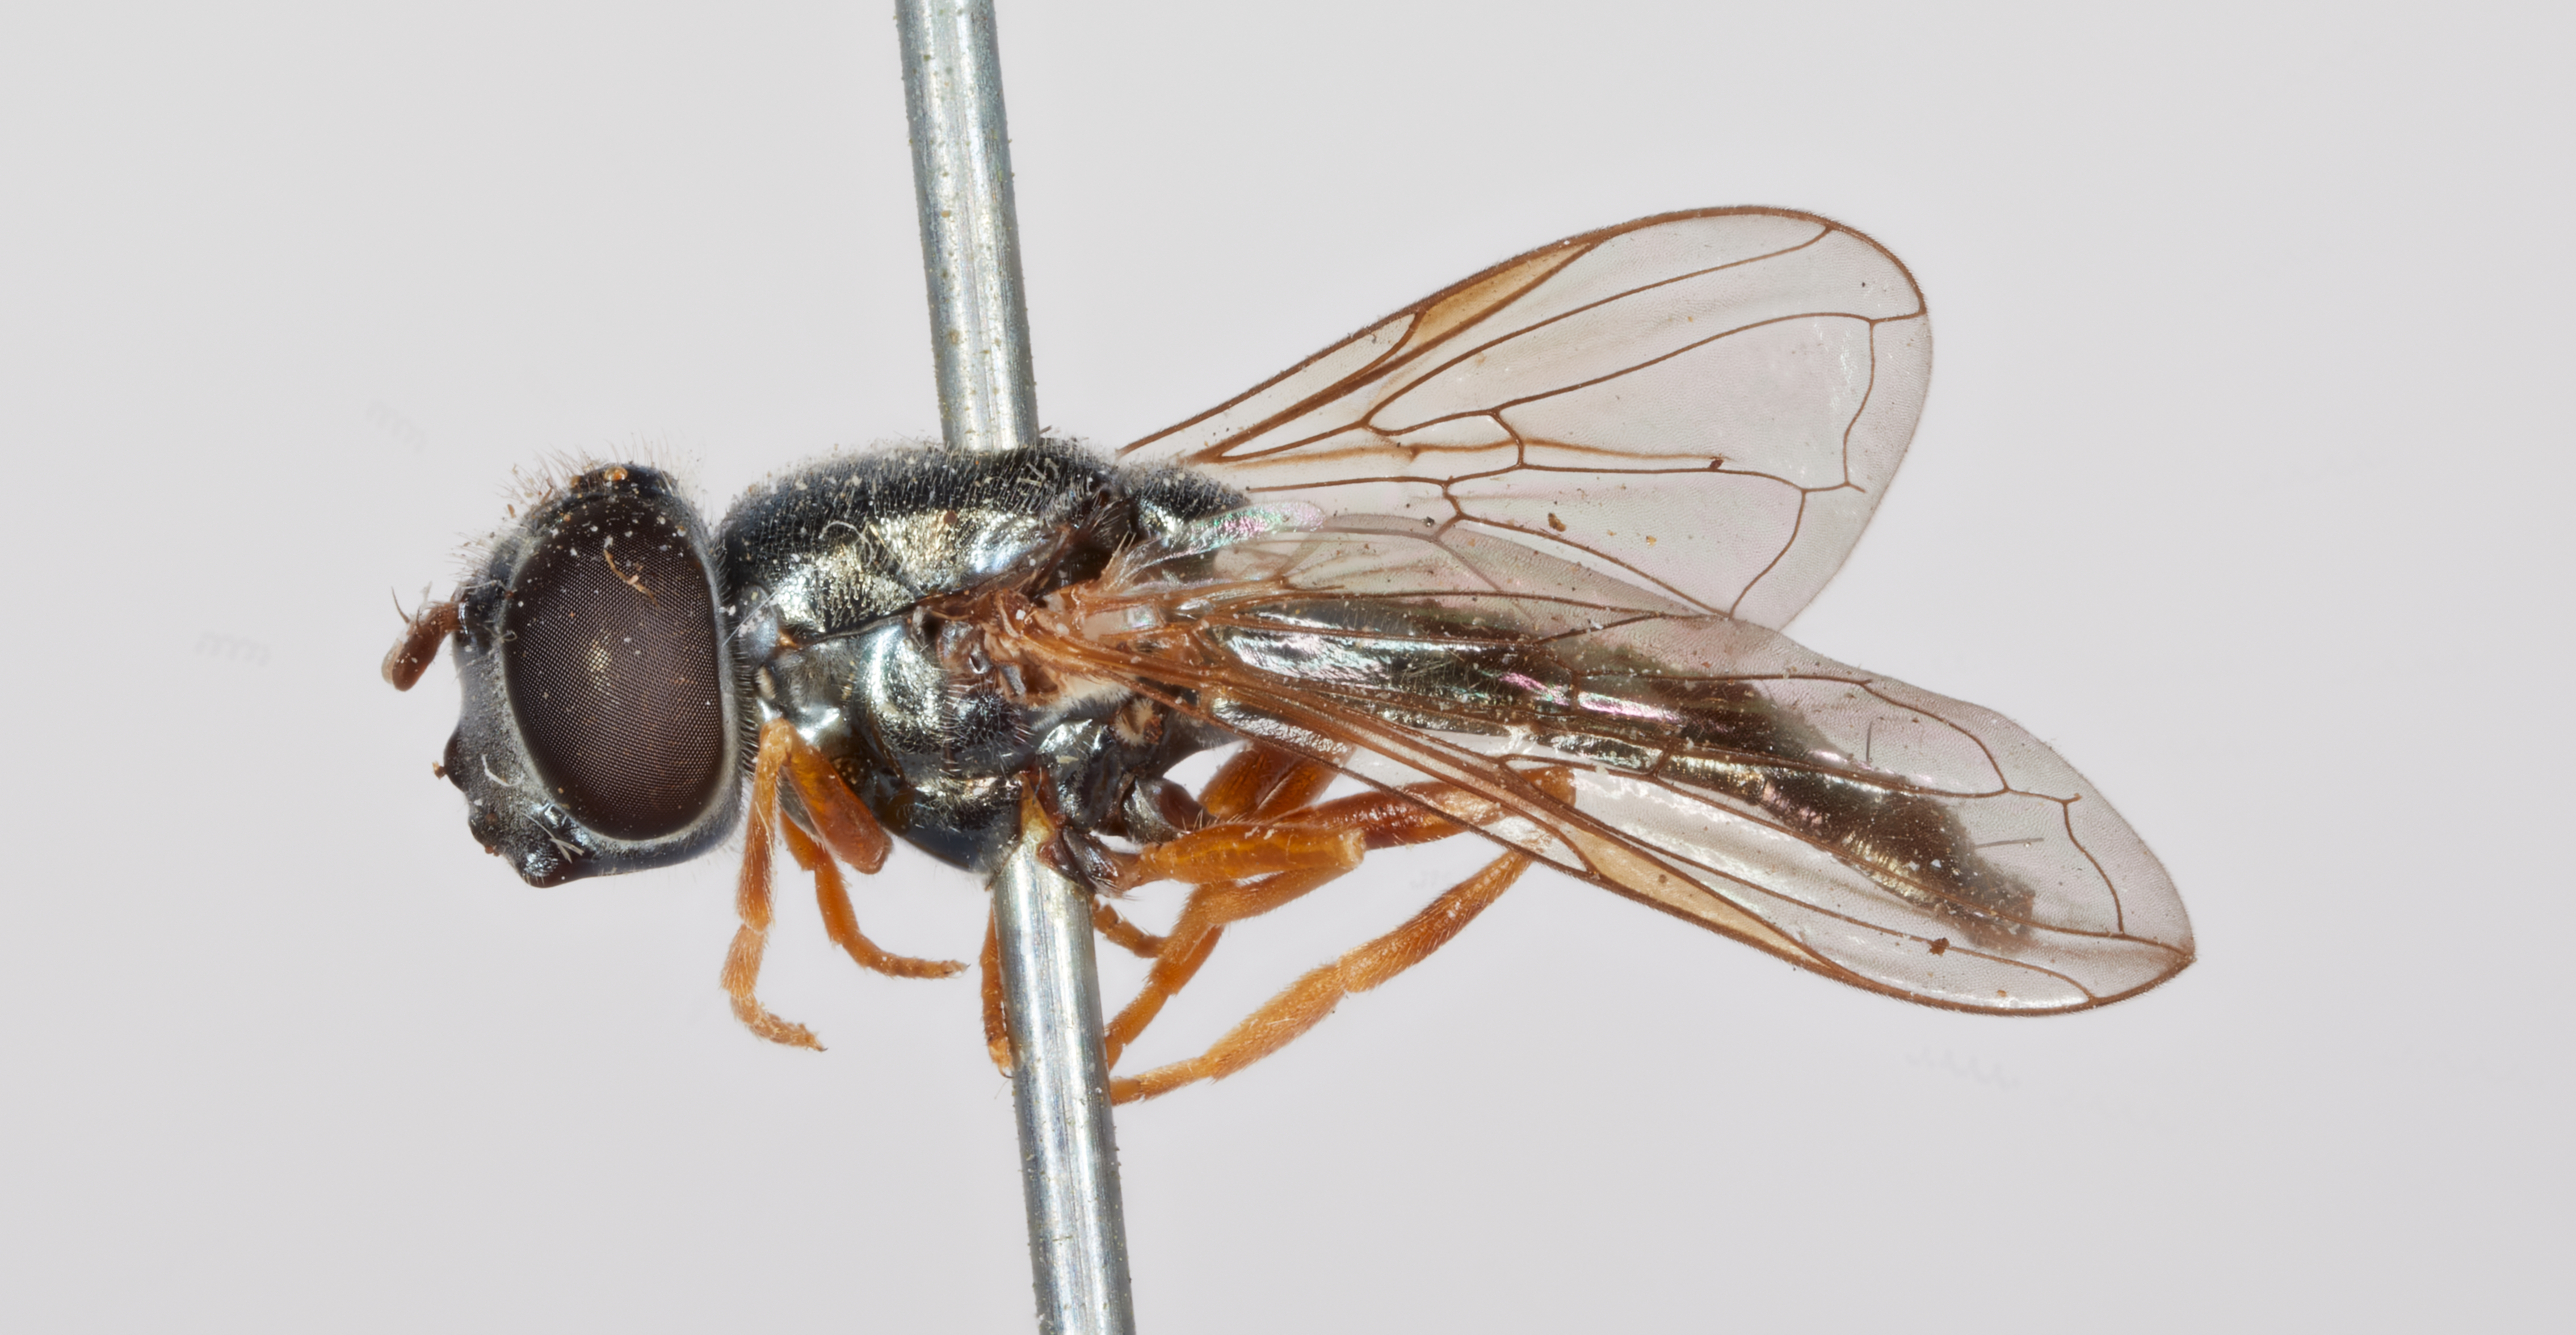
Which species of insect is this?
Cheilosia rufipes
